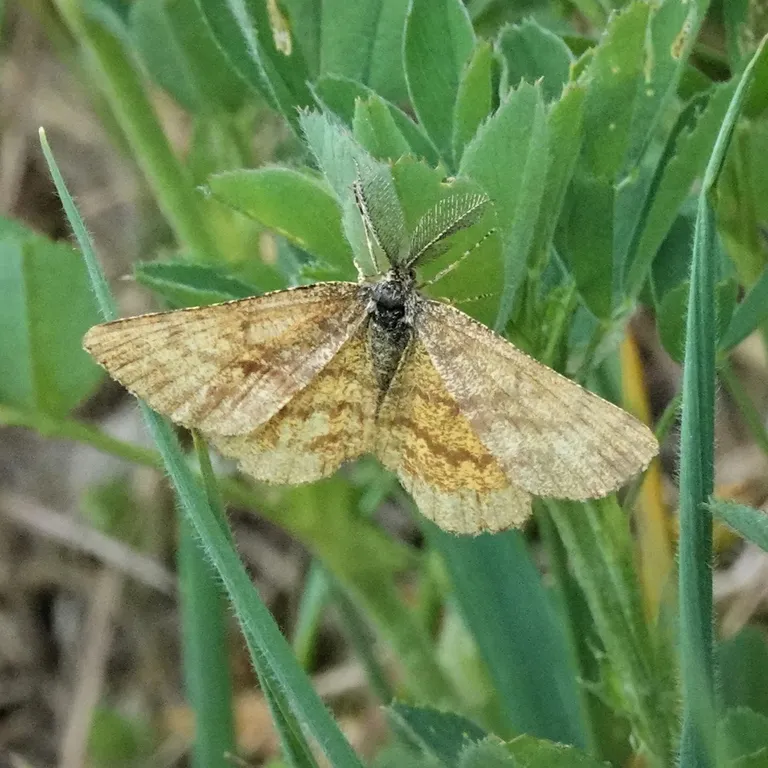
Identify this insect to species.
Ematurga atomaria
